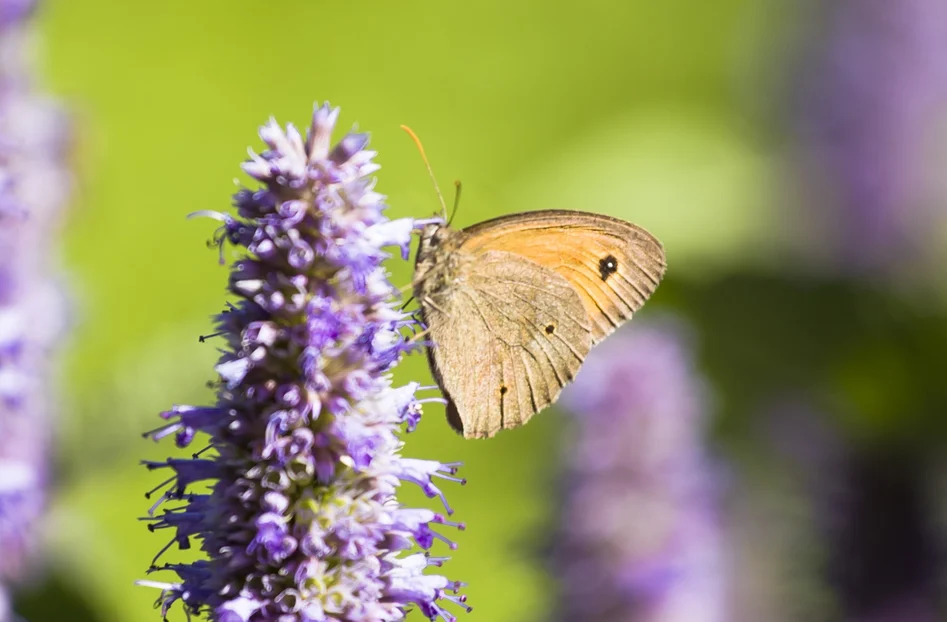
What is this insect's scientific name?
Maniola jurtina
